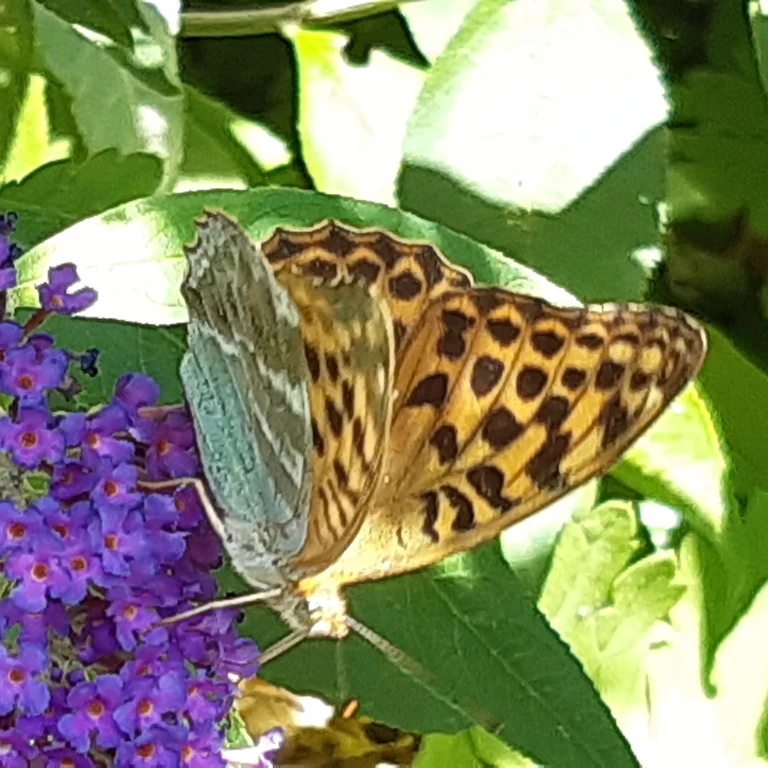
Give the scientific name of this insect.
Argynnis paphia
